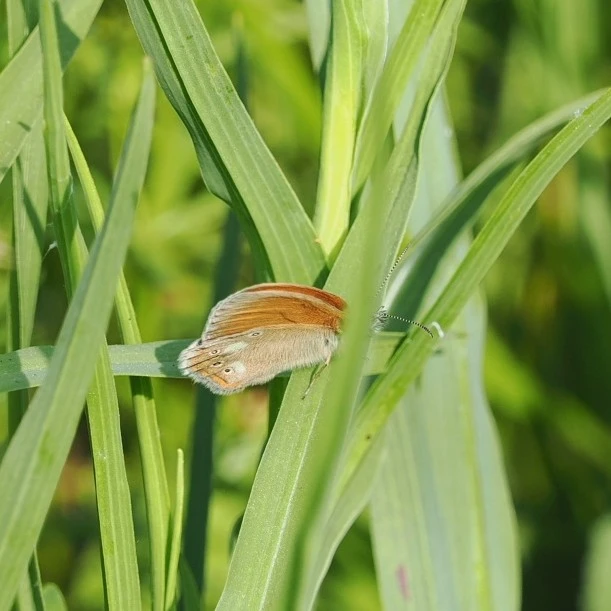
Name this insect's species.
Coenonympha glycerion (also Coenonympha iphis)
